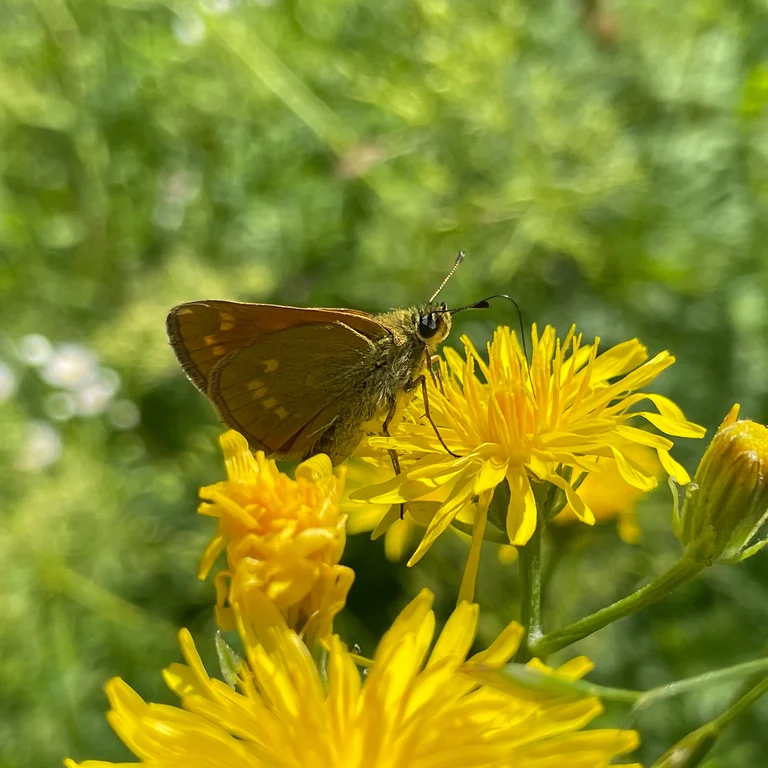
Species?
Ochlodes sylvanus (also Ochlodes venata)
